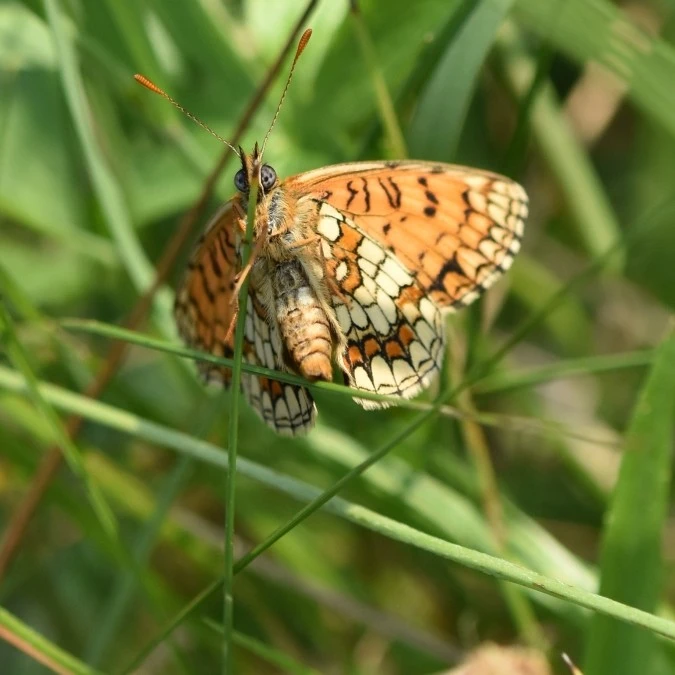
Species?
Melitaea athalia
